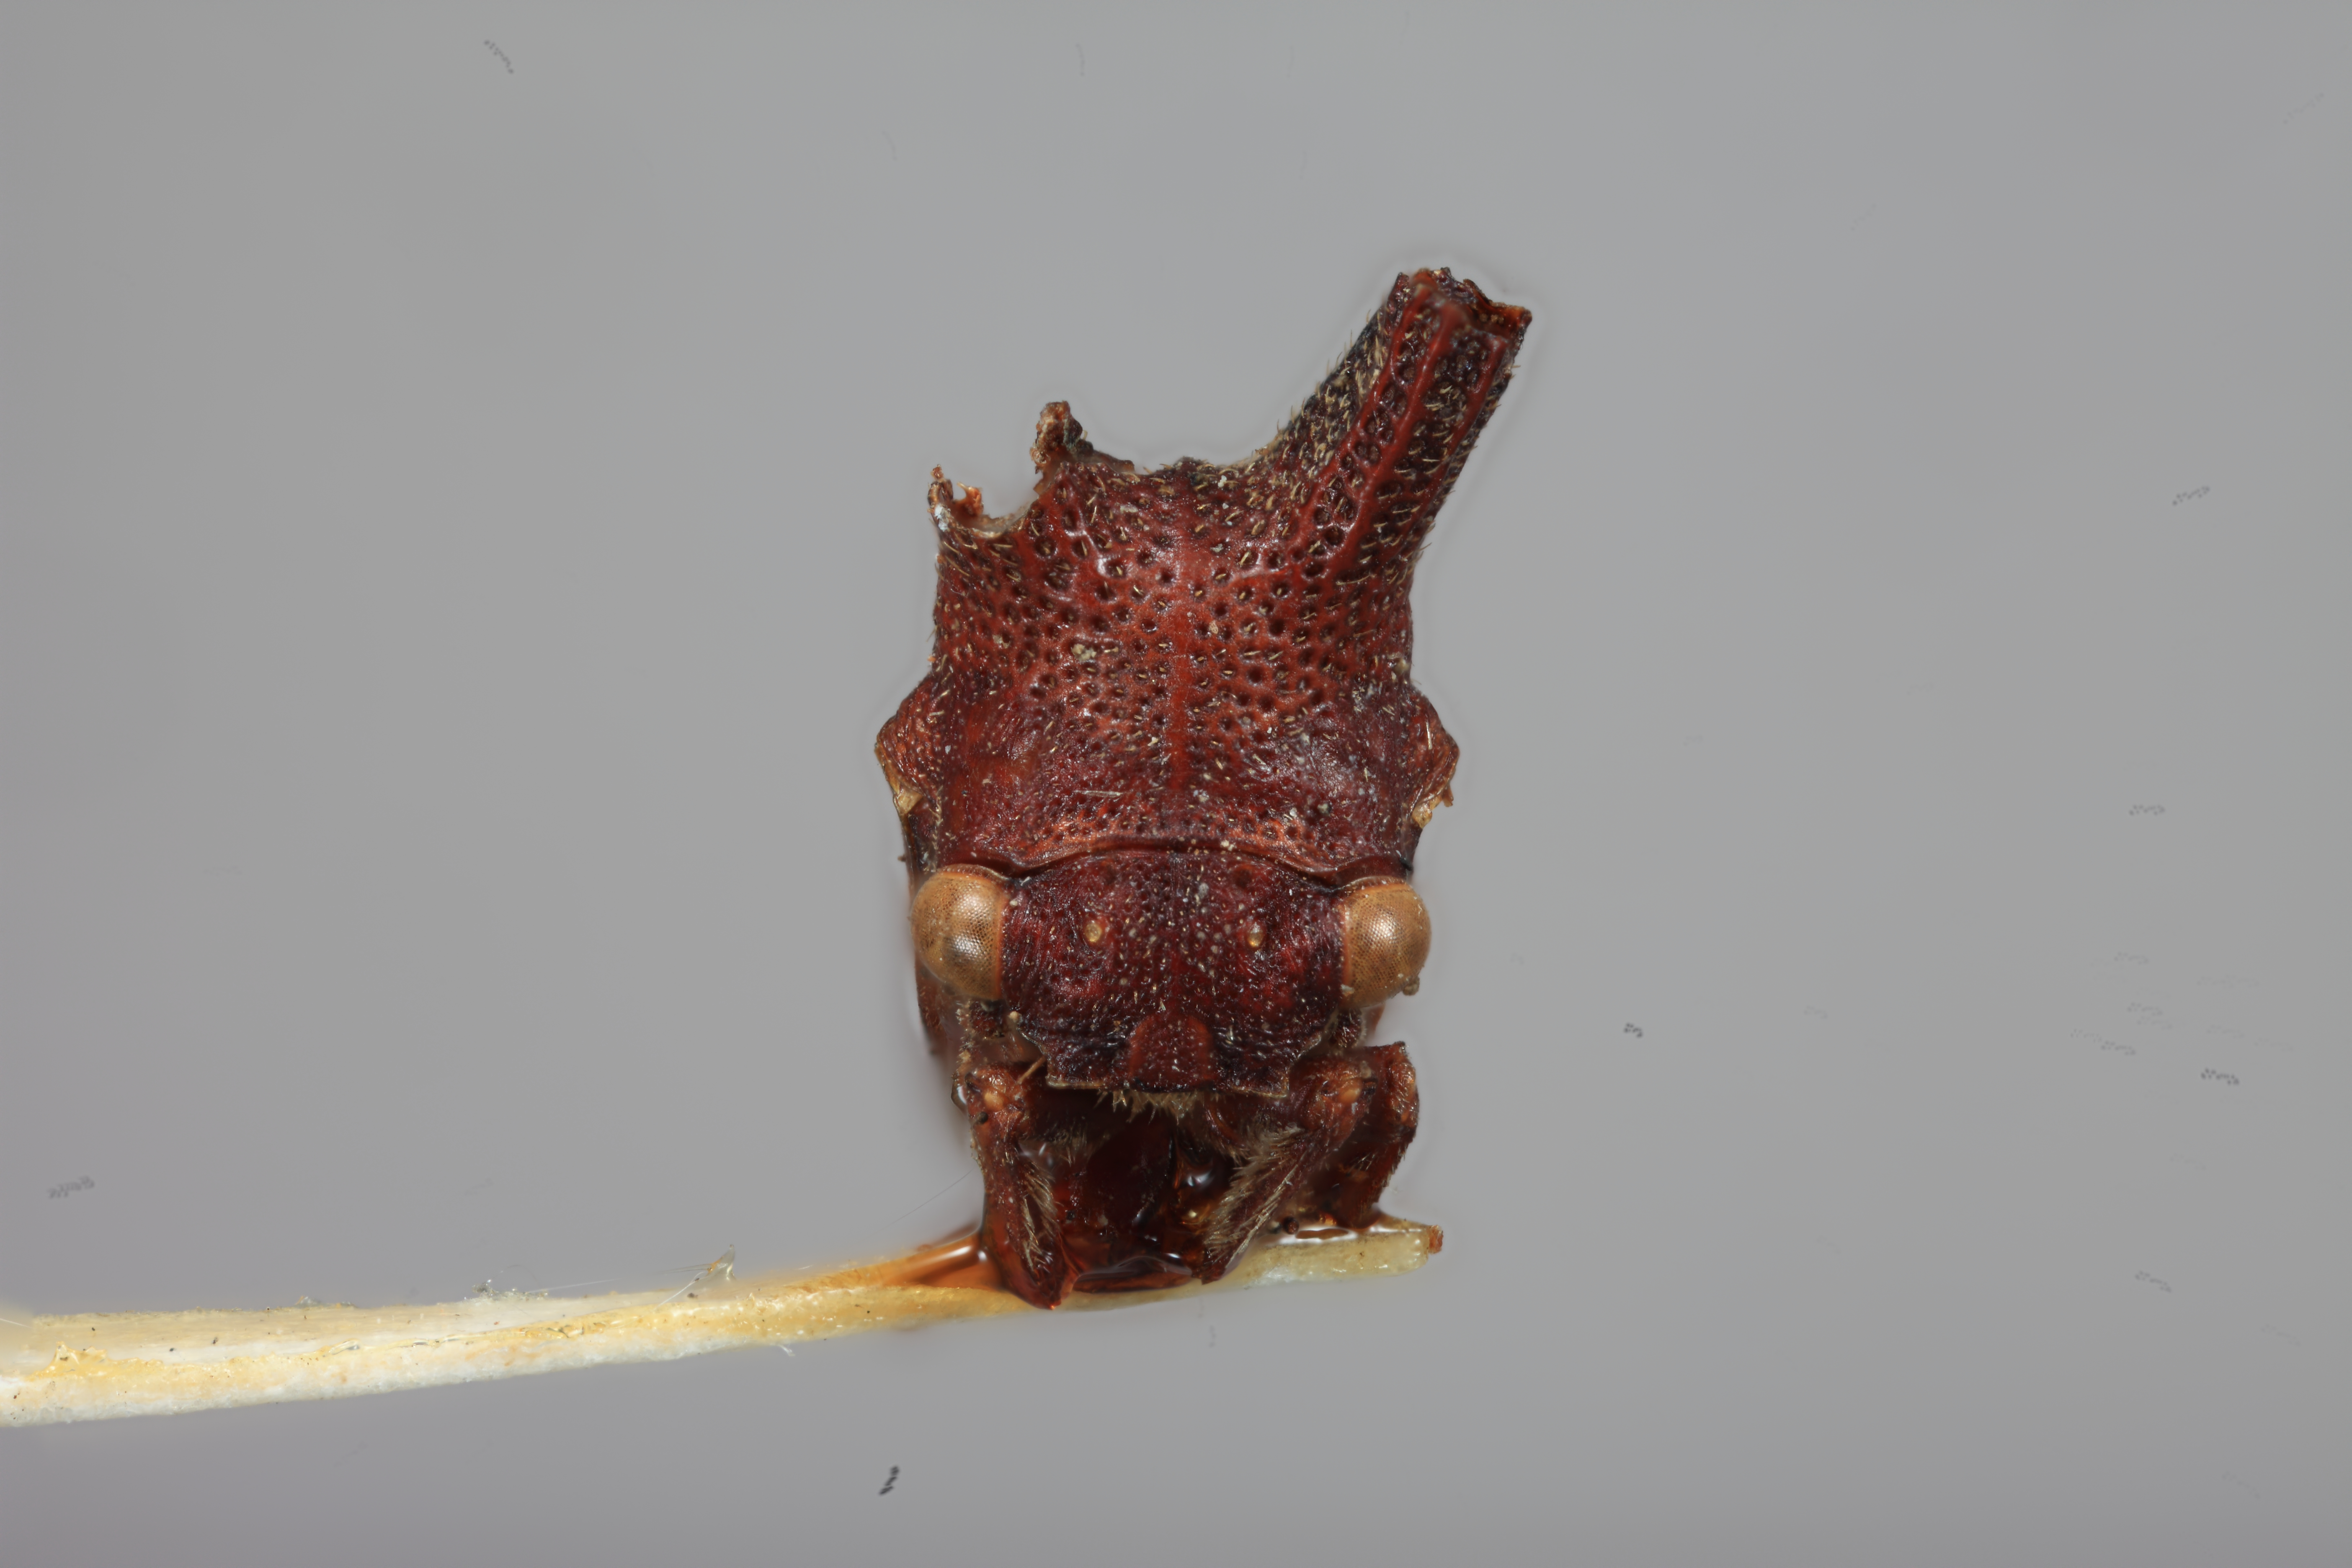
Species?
Daunus gracilis
